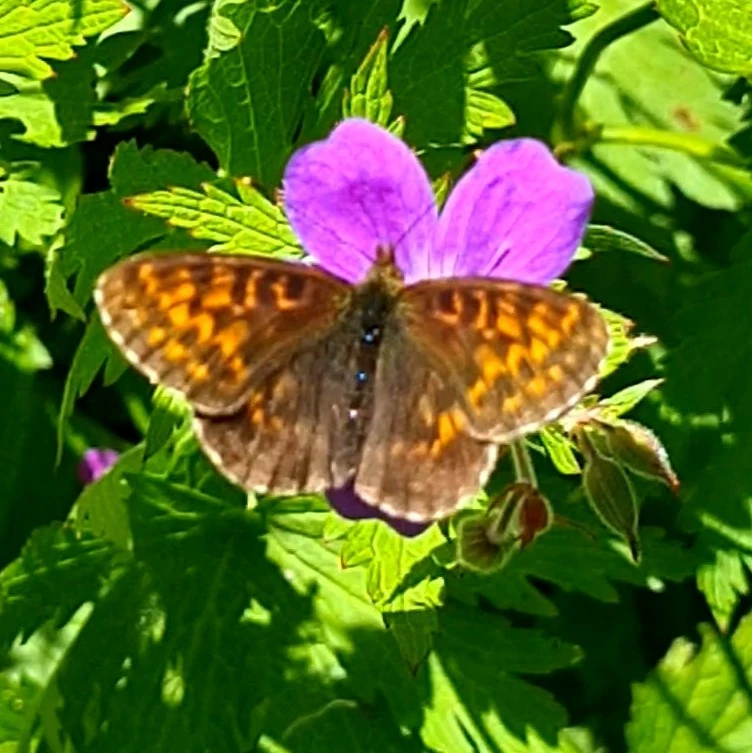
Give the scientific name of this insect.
Boloria thore
